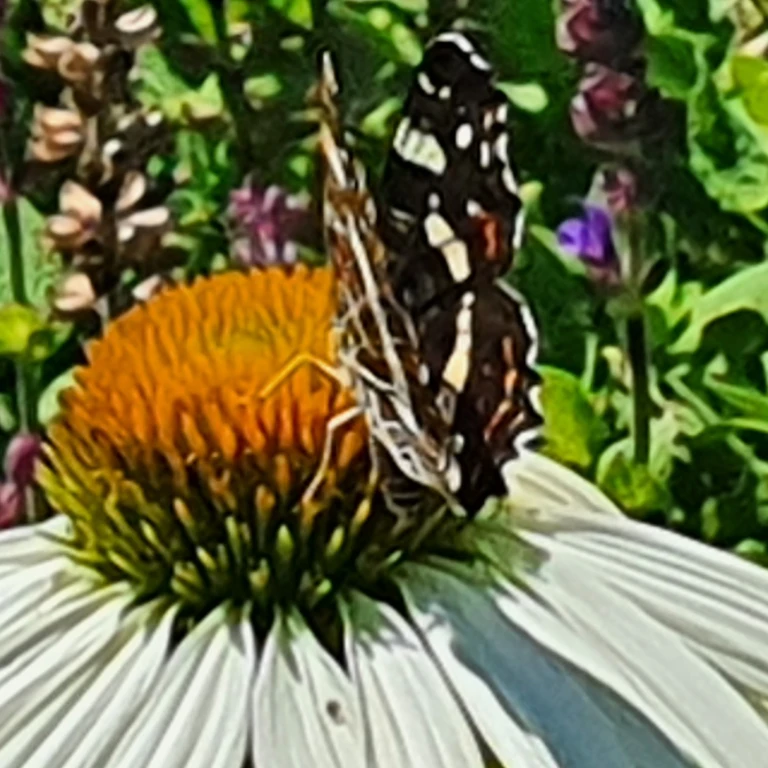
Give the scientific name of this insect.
Araschnia levana
